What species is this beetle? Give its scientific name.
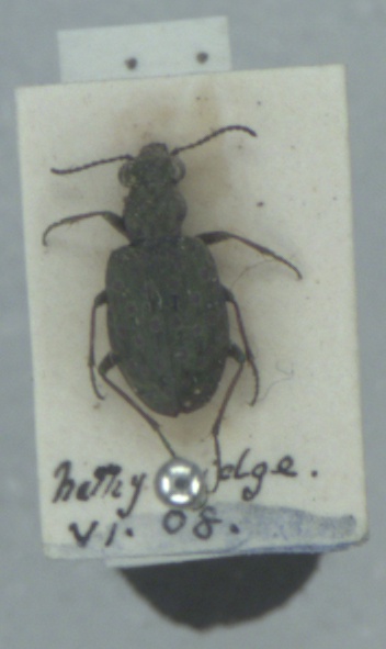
Elaphrus riparius
